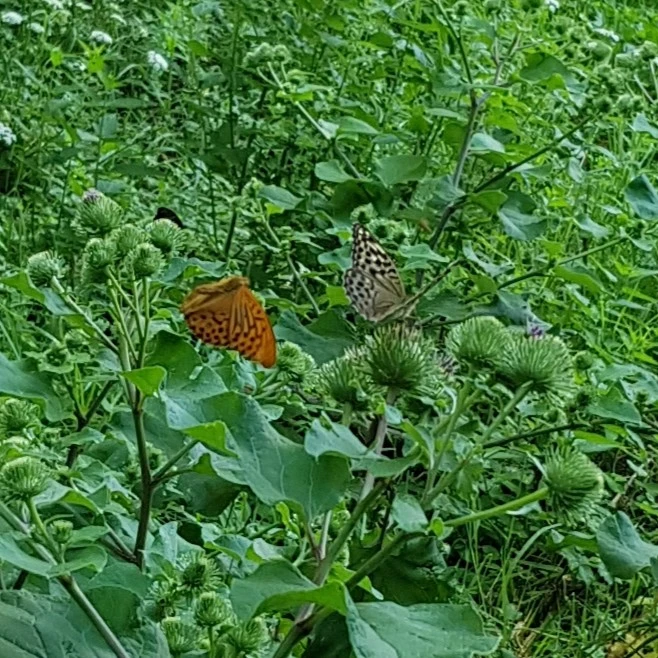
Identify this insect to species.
Argynnis paphia
